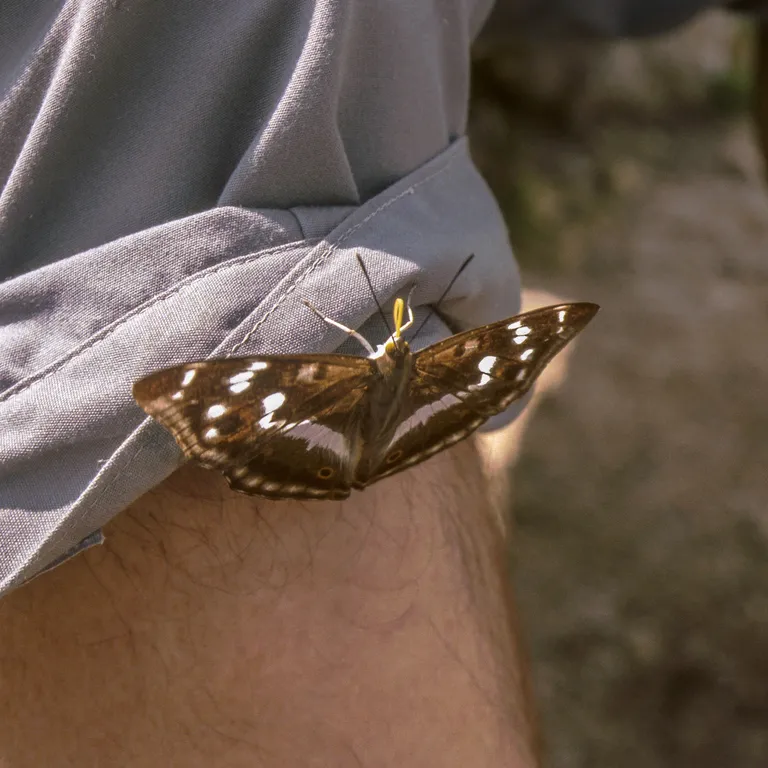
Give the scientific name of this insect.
Apatura iris
